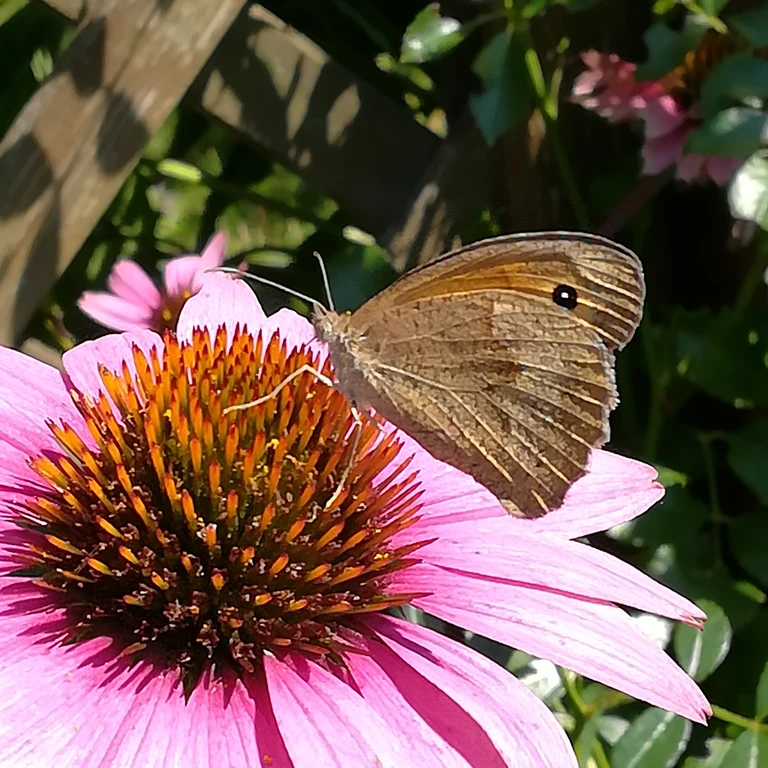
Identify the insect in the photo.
Maniola jurtina
